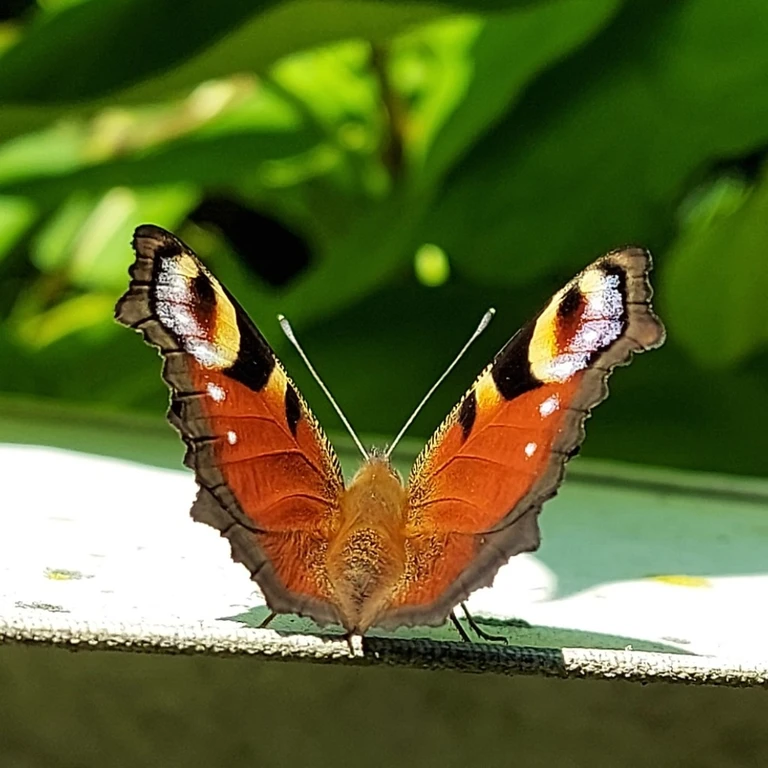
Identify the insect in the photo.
Aglais io
